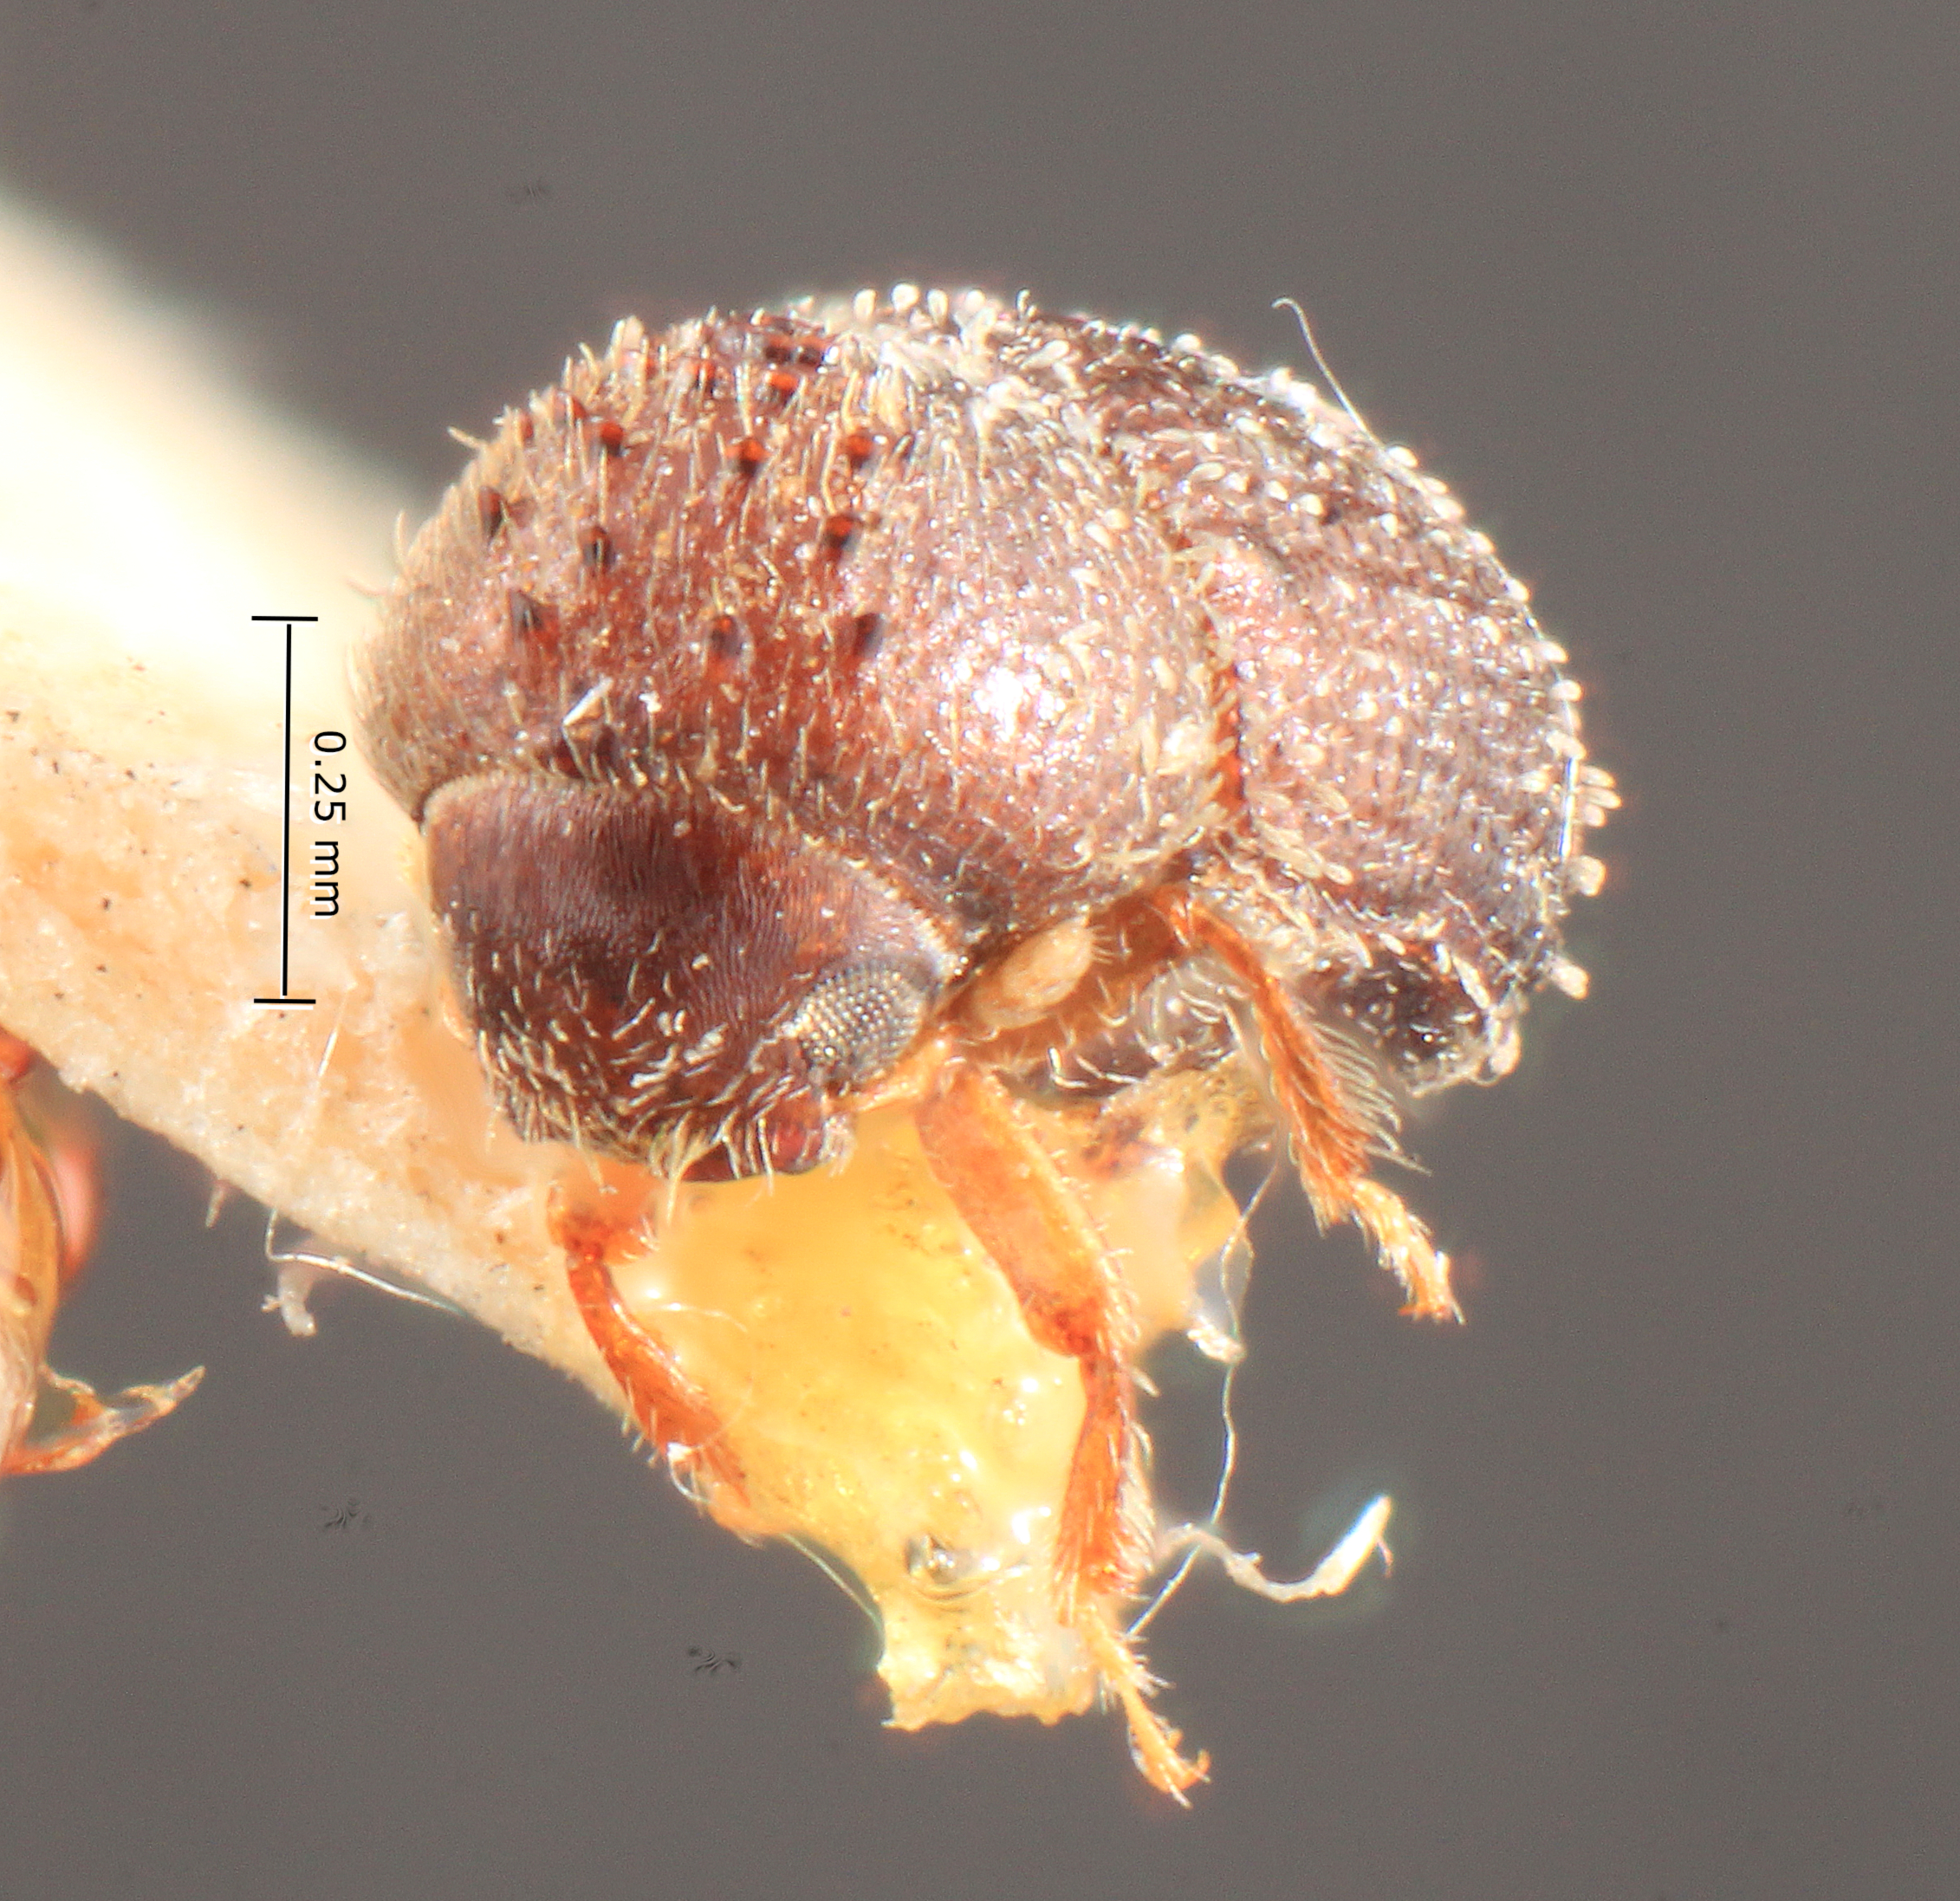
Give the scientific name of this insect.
Stephanoderes mallyi
